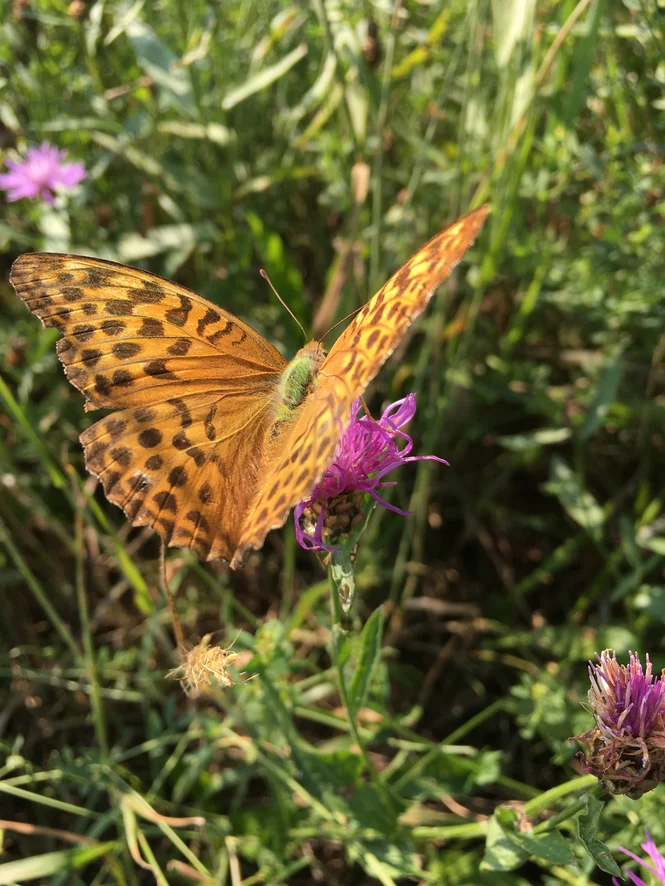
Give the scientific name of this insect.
Argynnis paphia
